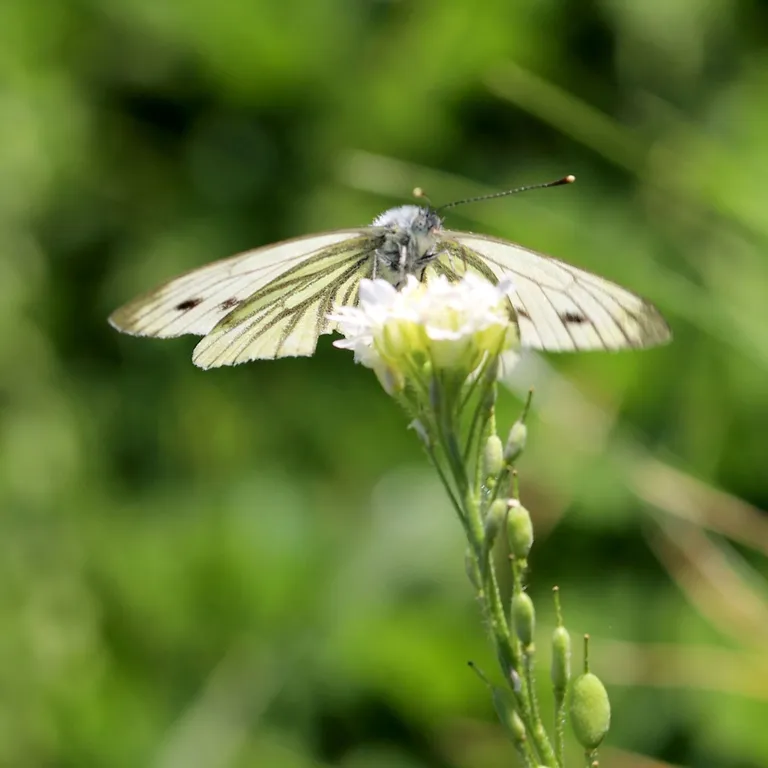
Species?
Pieris napi
